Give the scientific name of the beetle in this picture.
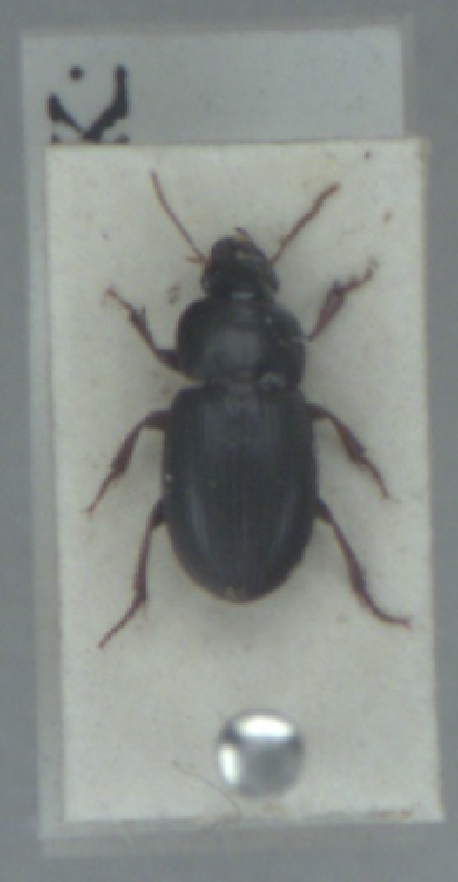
Harpalus pumilus
